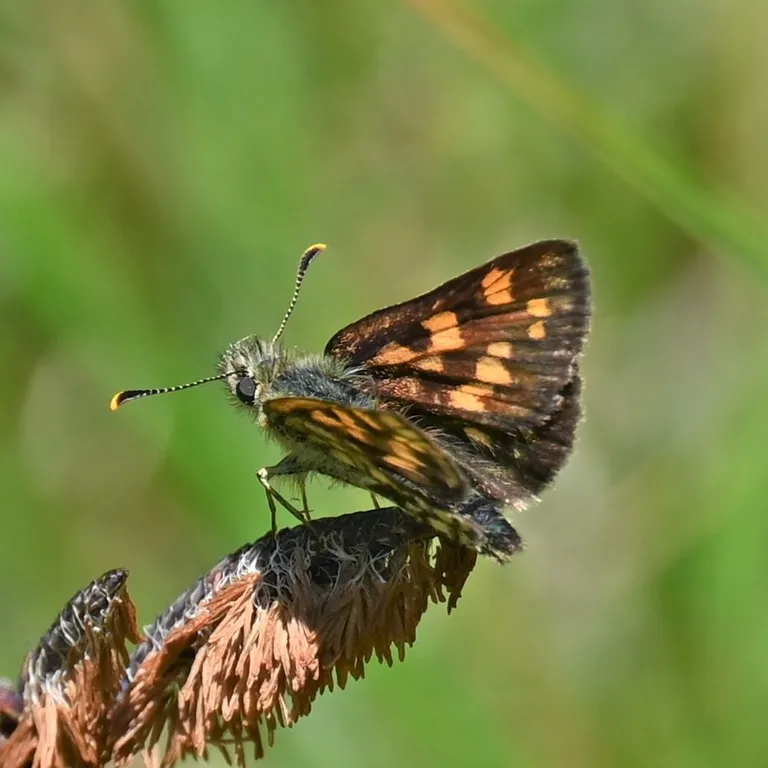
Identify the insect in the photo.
Carterocephalus palaemon
